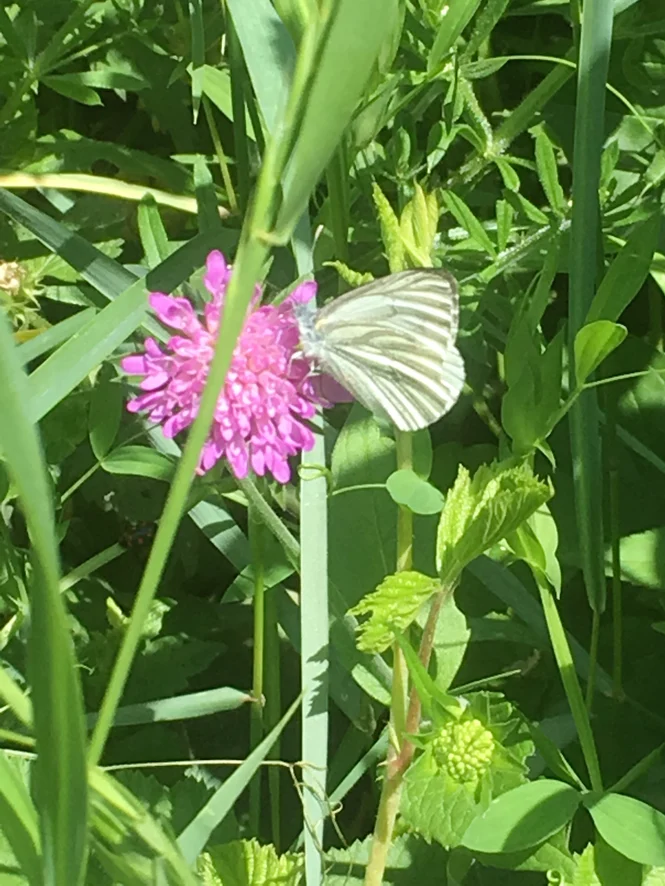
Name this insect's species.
Pieris napi
